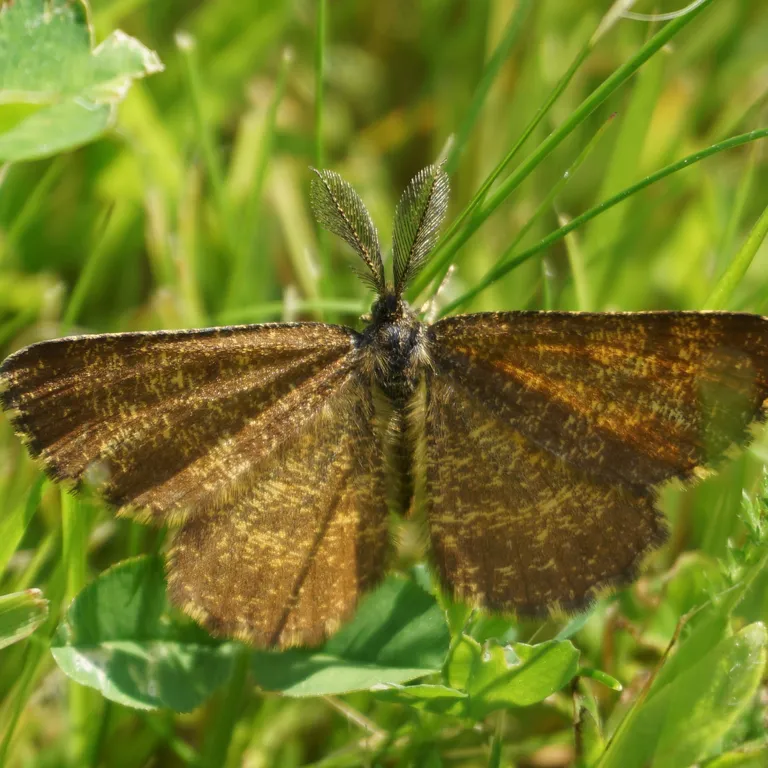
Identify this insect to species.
Ematurga atomaria
